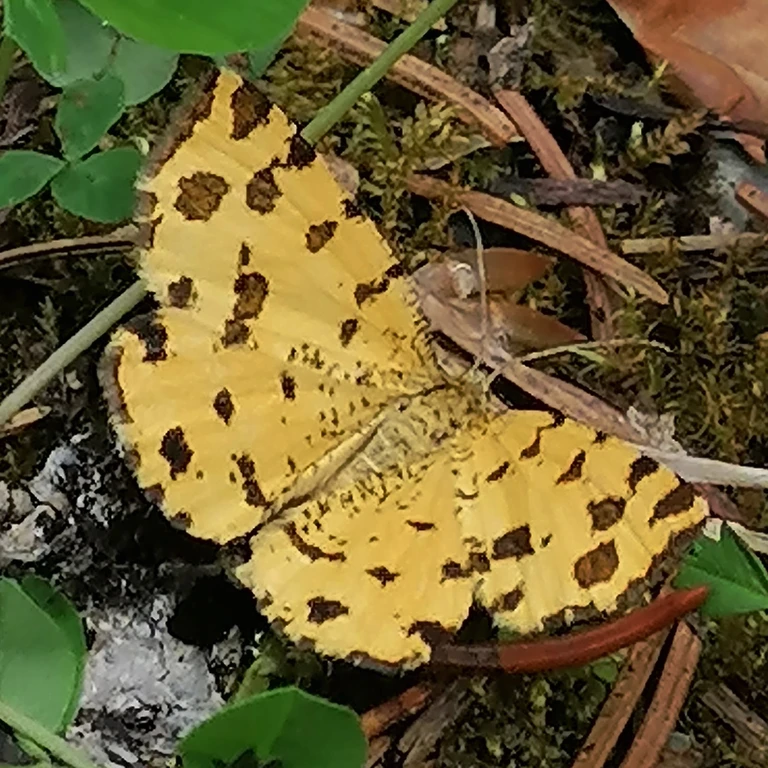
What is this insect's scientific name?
Pseudopanthera macularia
